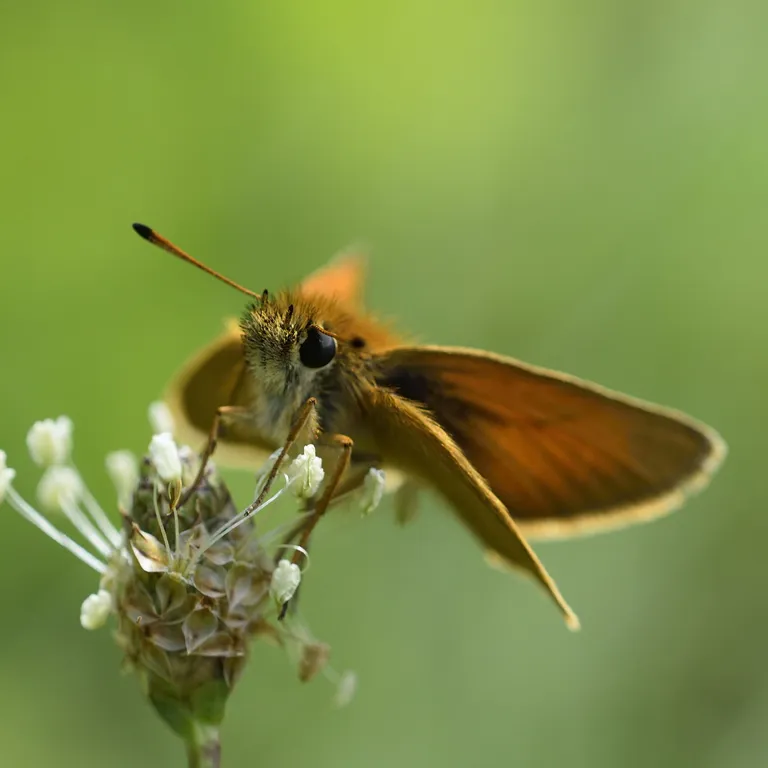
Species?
Thymelicus lineola
